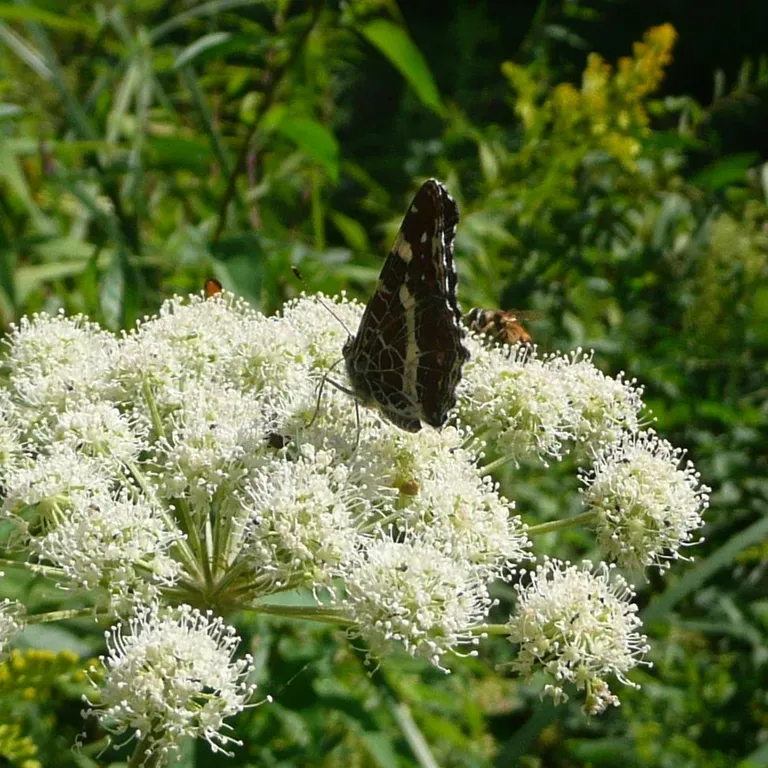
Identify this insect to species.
Araschnia levana
